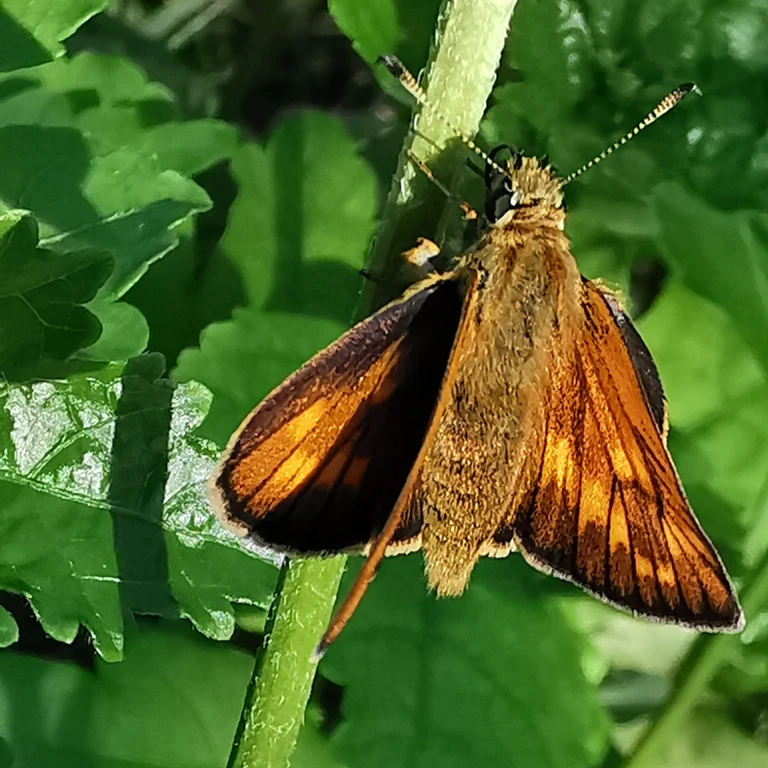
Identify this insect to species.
Ochlodes sylvanus (also Ochlodes venata)
